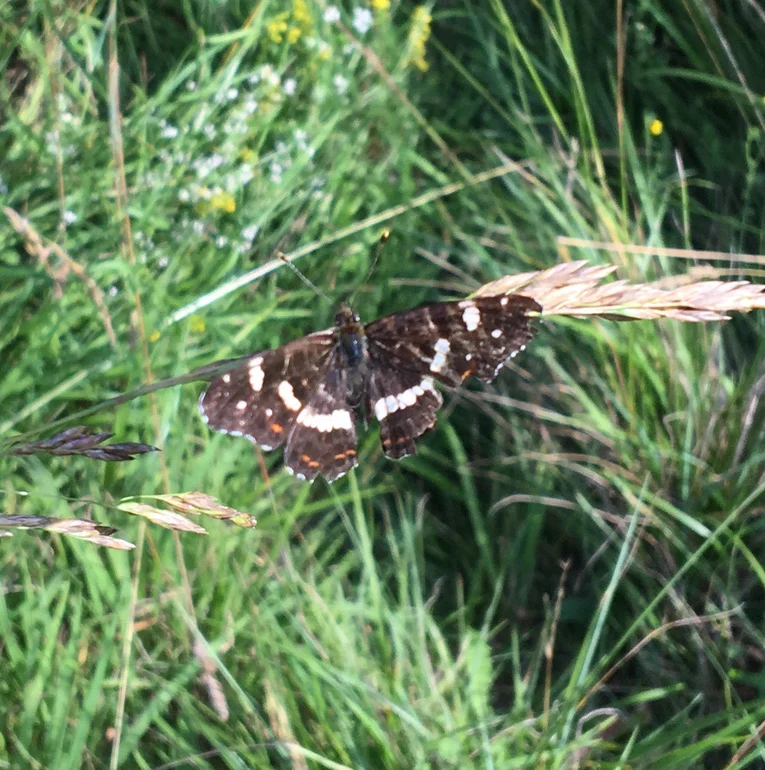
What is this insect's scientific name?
Araschnia levana
